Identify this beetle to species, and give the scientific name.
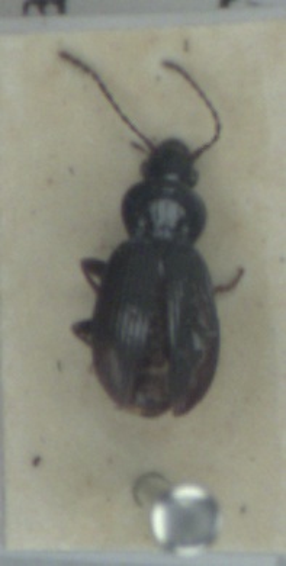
Pterostichus diligens
